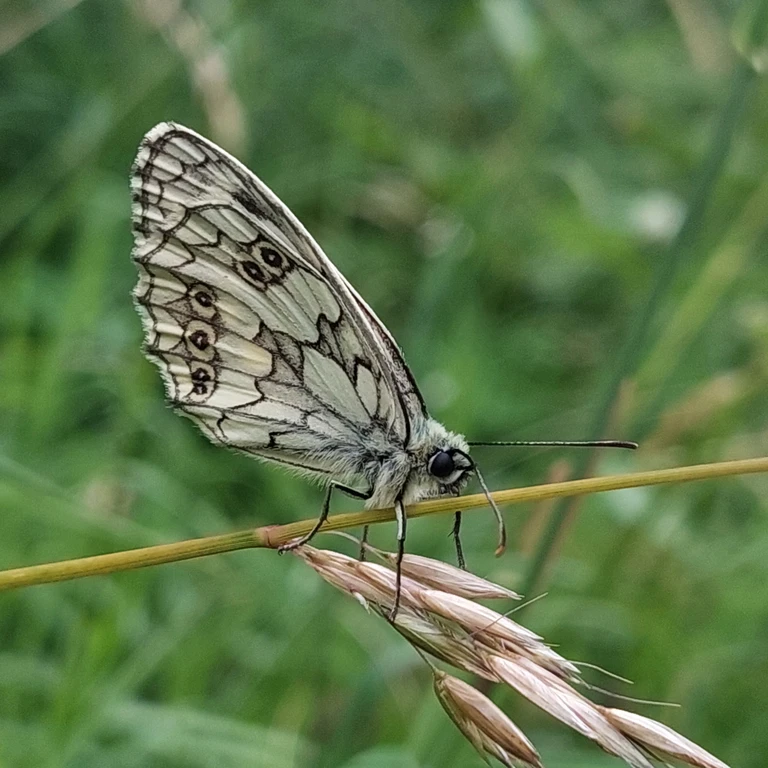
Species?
Melanargia galathea
